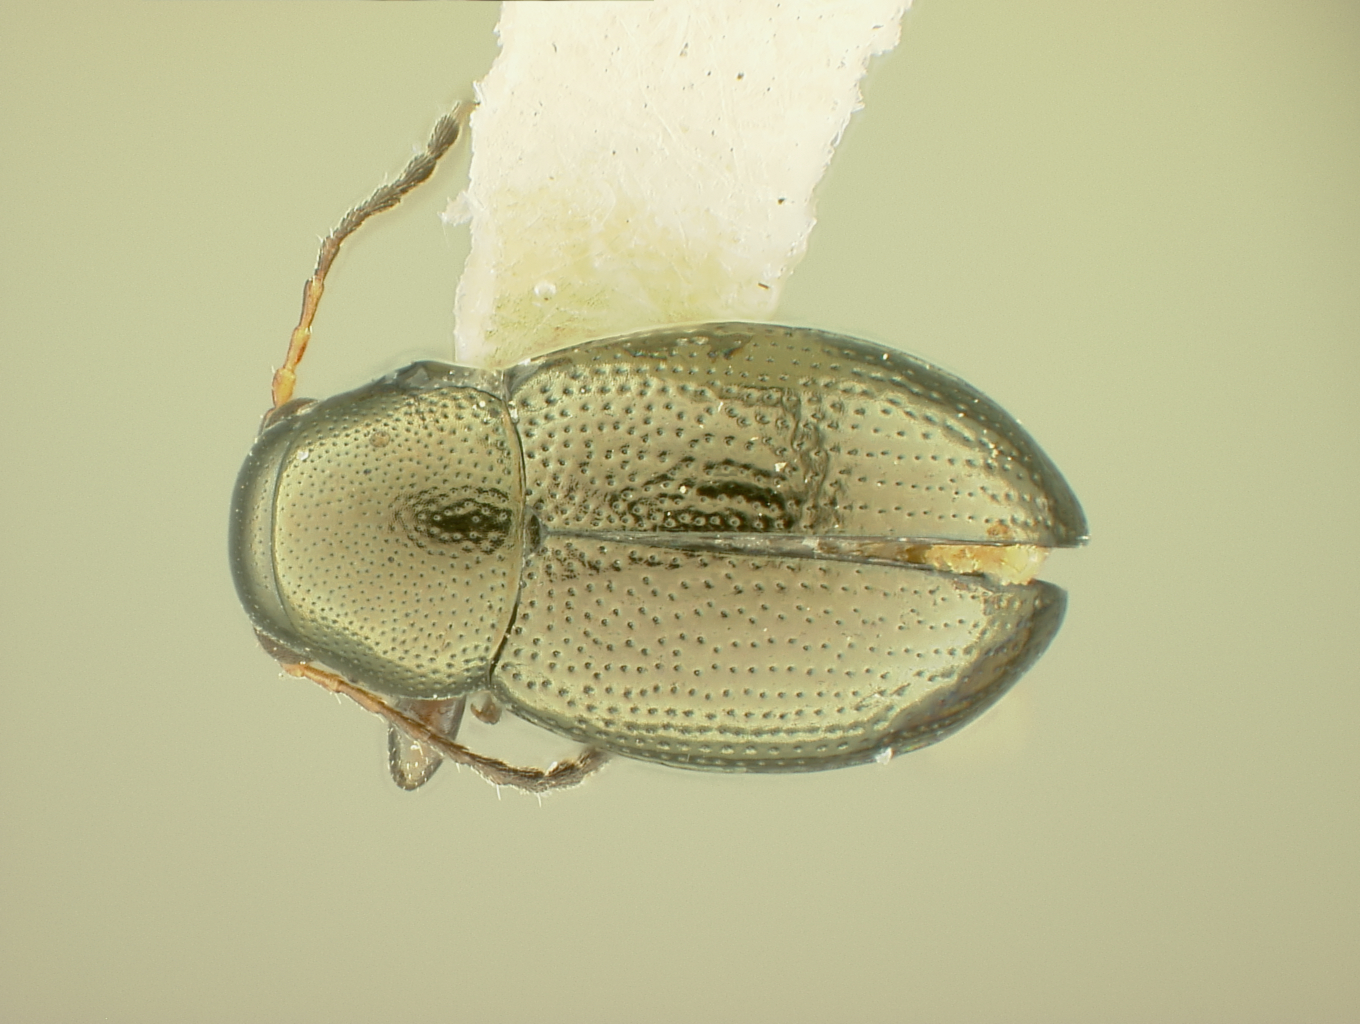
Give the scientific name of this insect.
Chaetocnema albiventris
